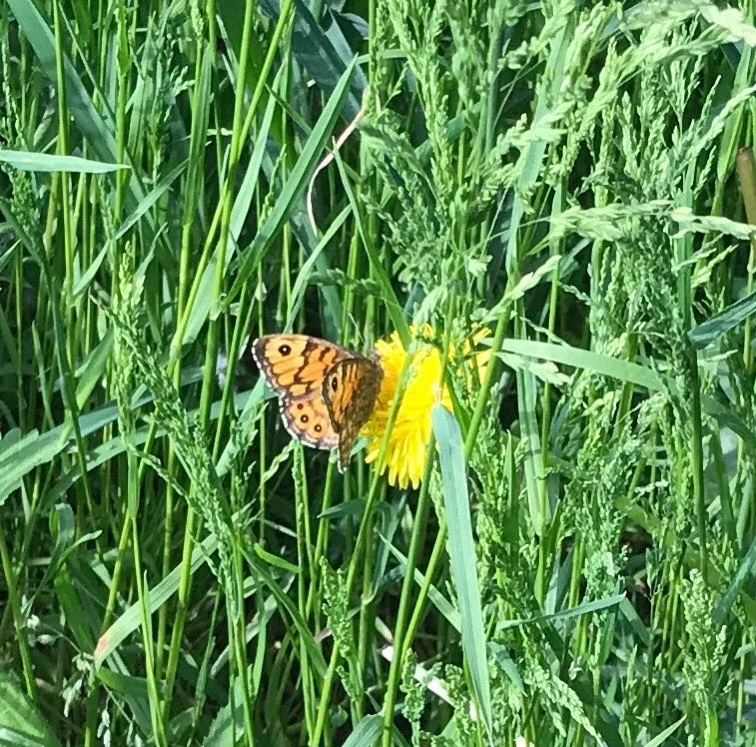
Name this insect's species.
Lasiommata megera (also Pararge megera)
